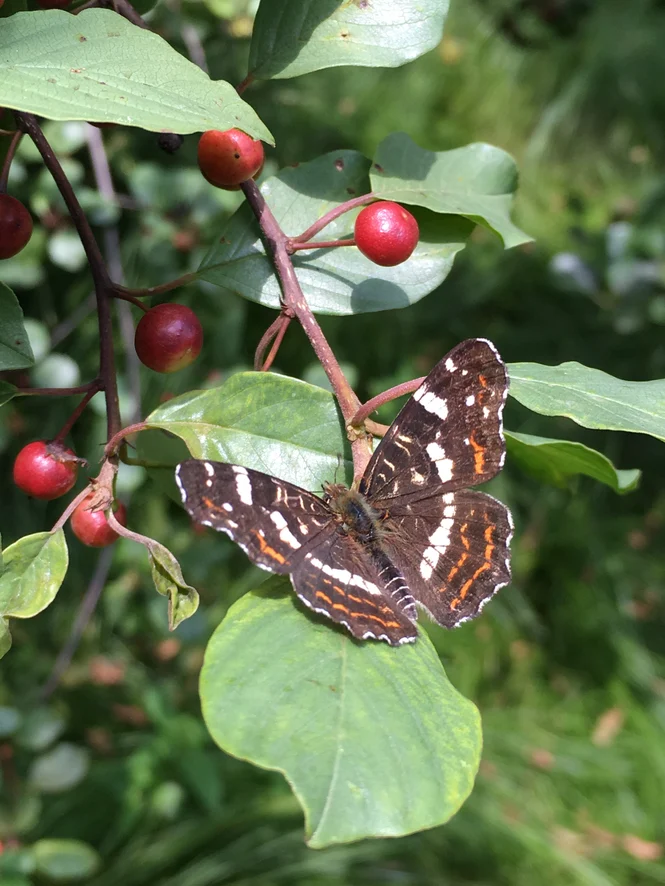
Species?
Araschnia levana
